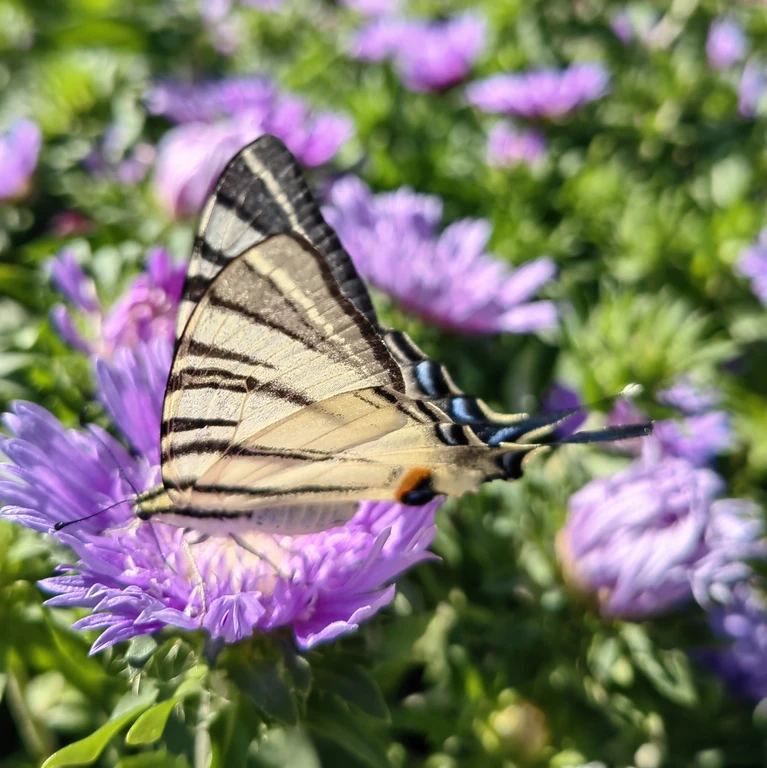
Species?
Iphiclides podalirius
